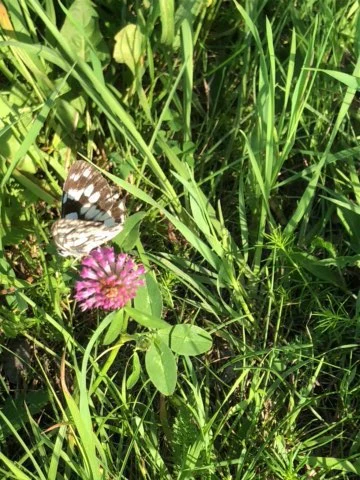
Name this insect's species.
Melanargia galathea
